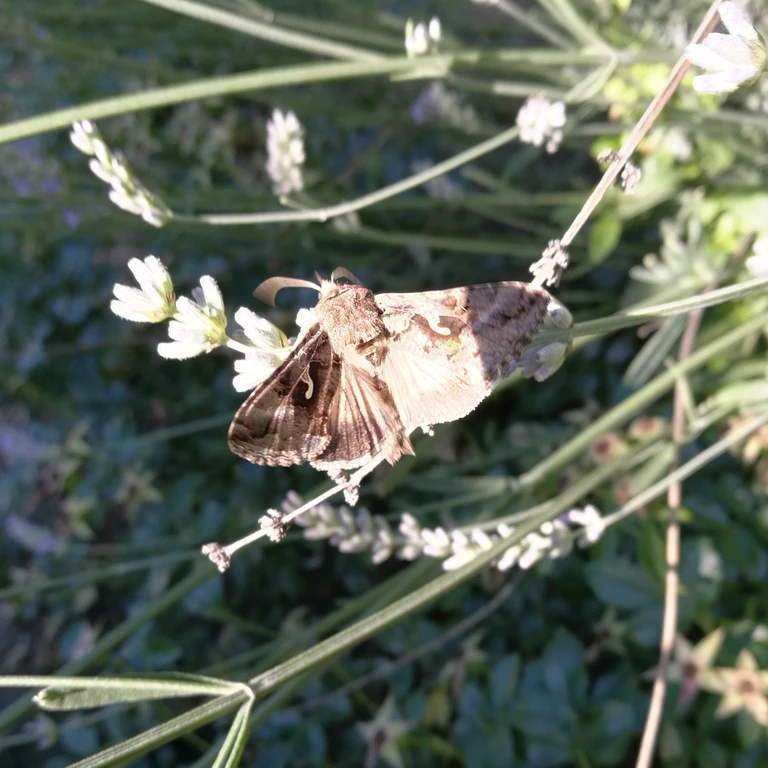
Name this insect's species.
Autographa gamma
